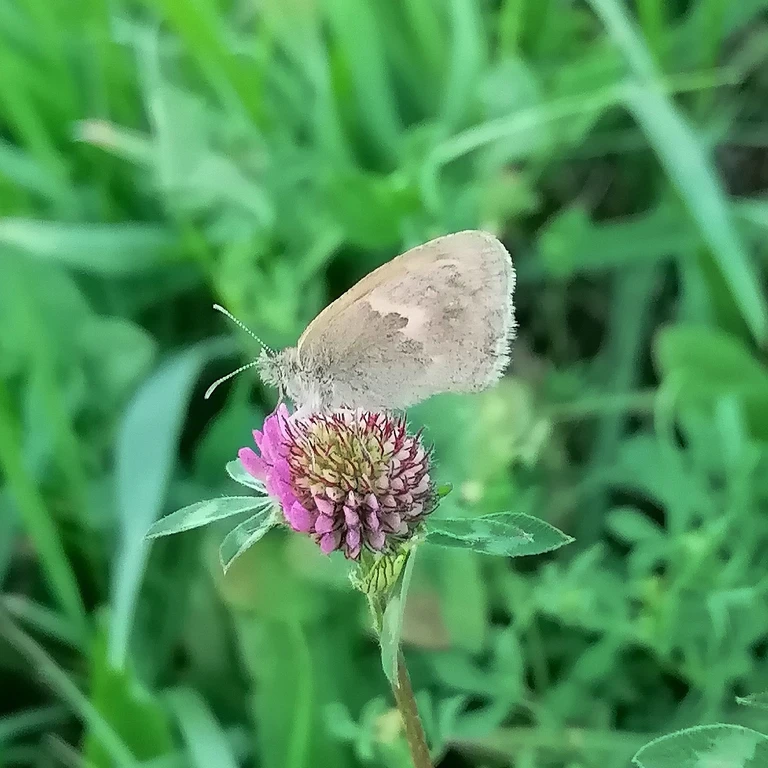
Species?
Coenonympha pamphilus
